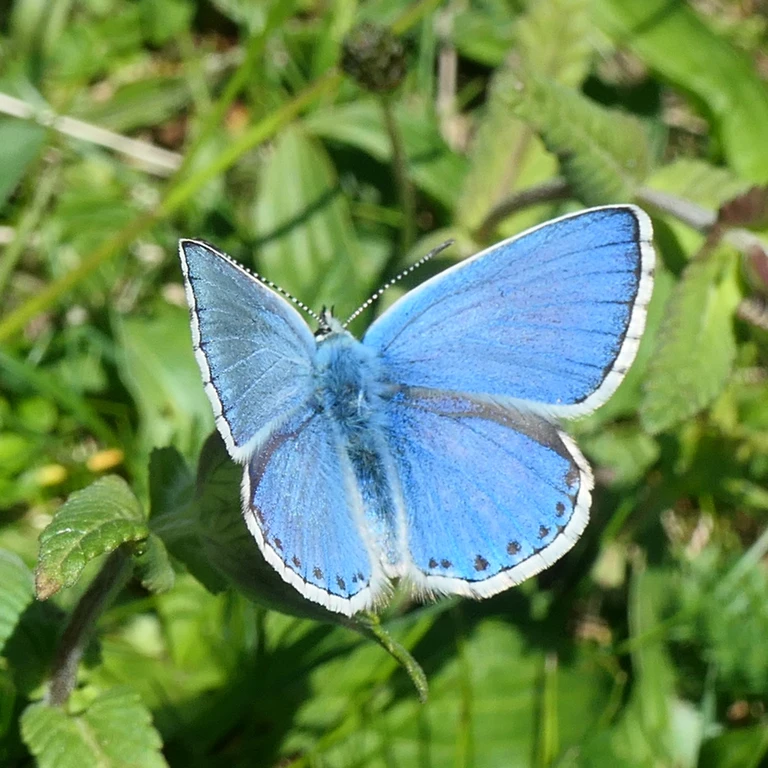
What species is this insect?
Lysandra bellargus
